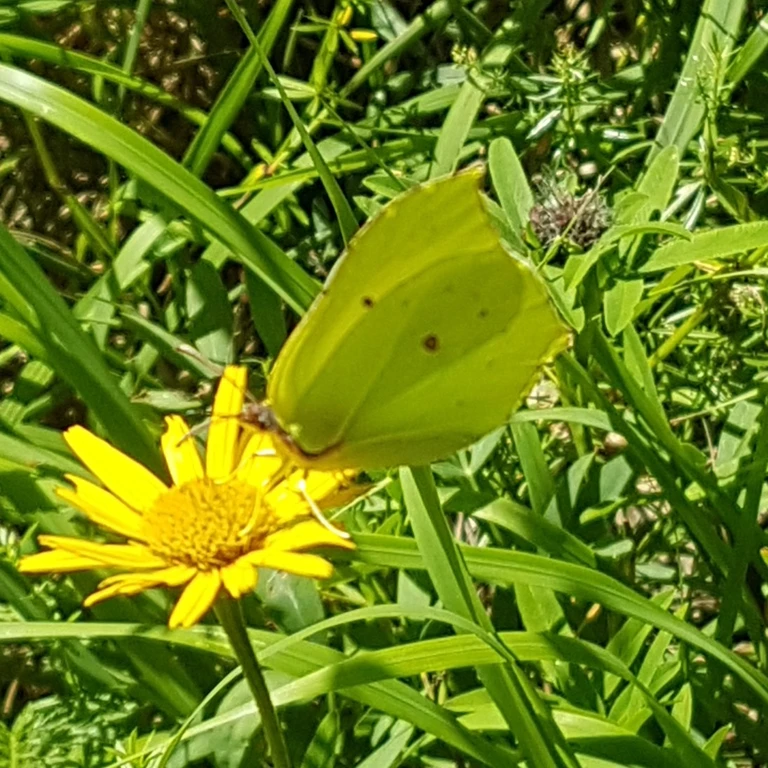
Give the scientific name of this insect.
Gonepteryx rhamni
